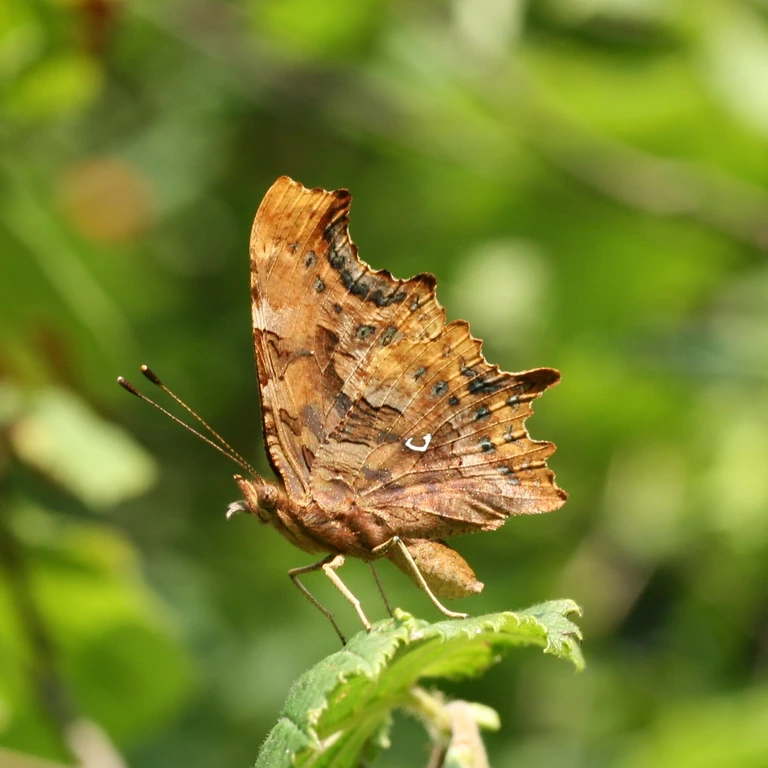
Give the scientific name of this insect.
Polygonia c-album
